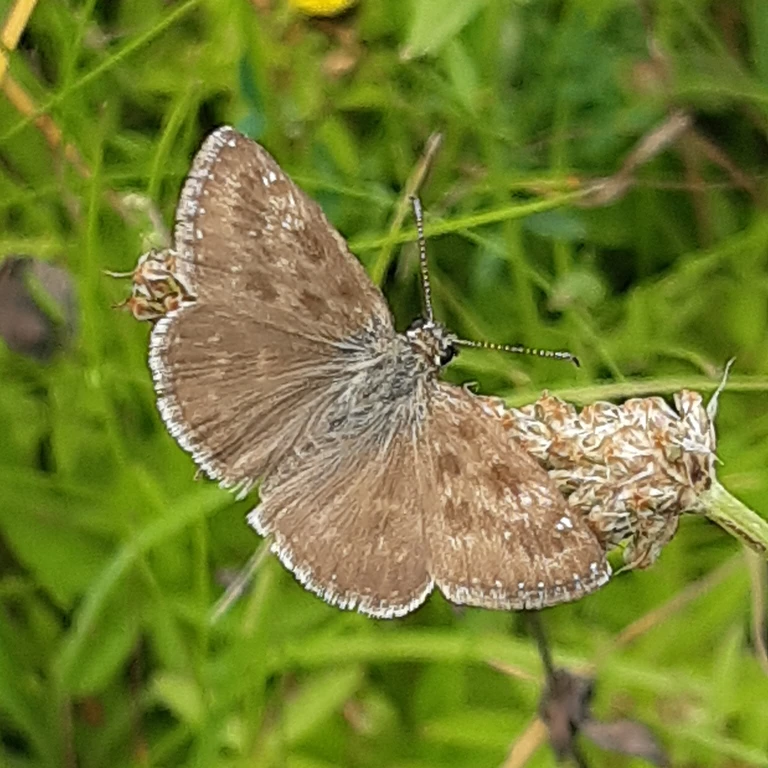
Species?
Erynnis tages
